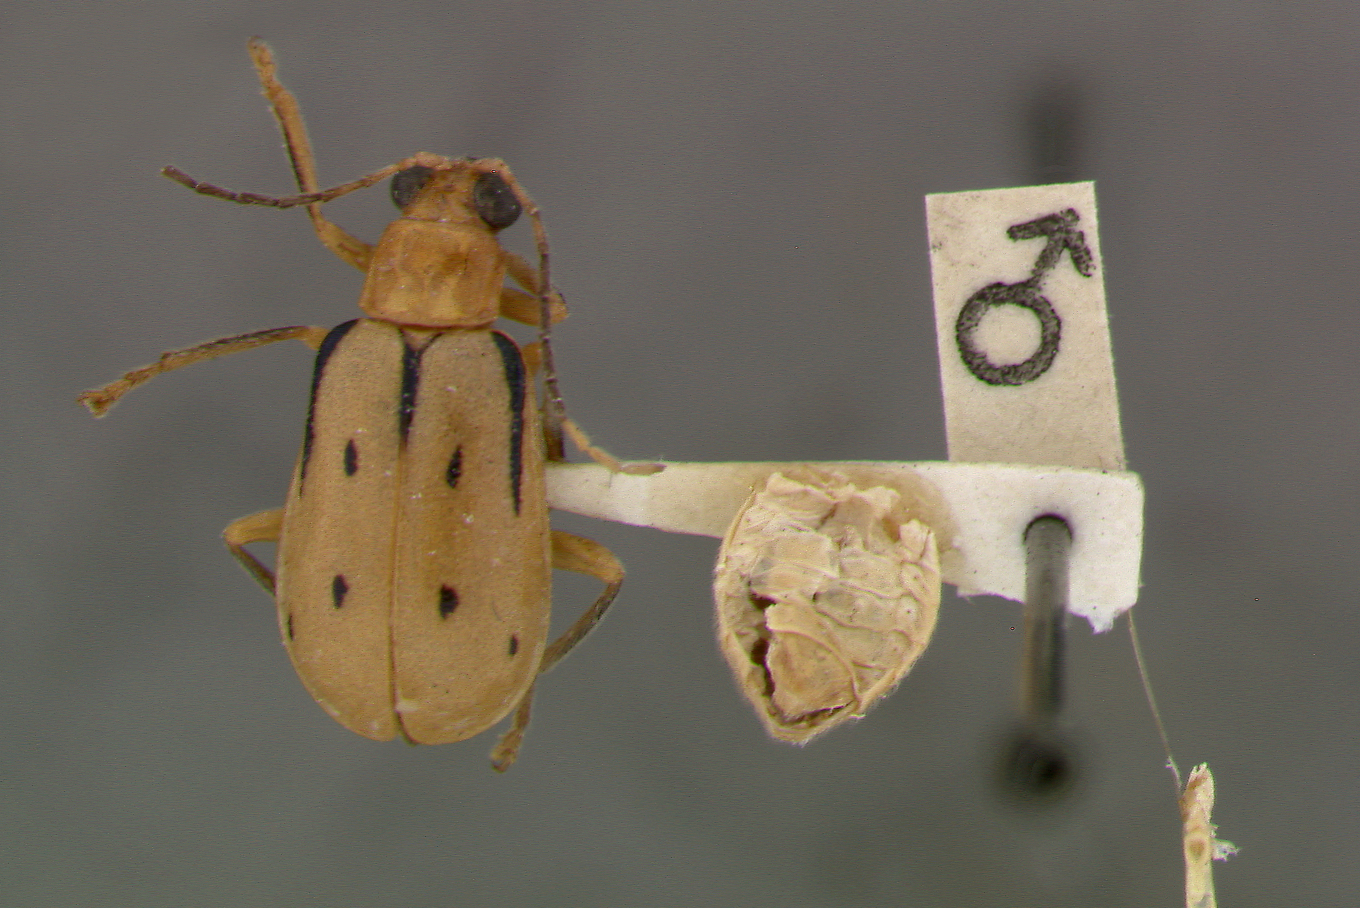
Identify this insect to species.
Neobrotica trichops
